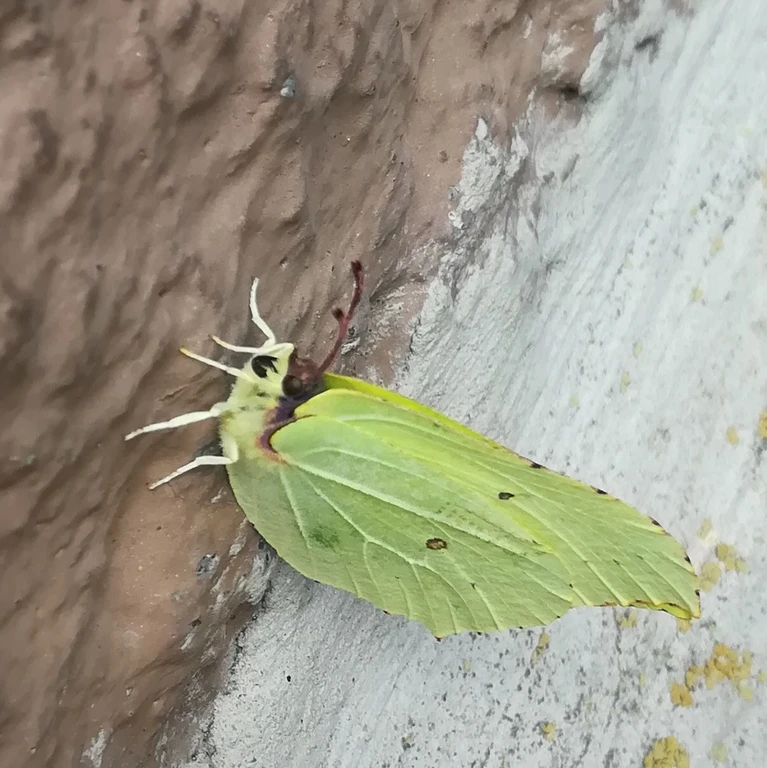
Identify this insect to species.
Gonepteryx rhamni
